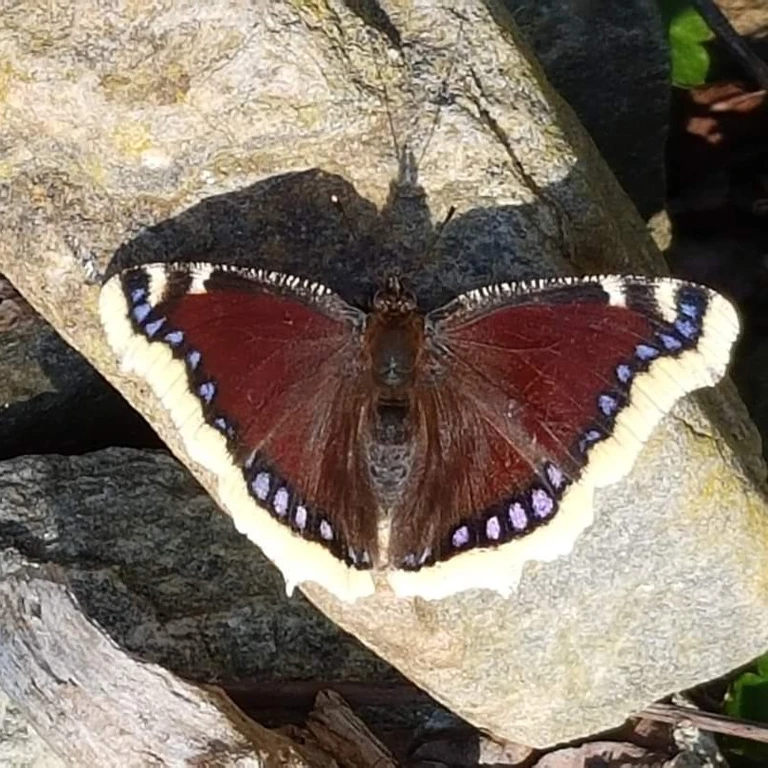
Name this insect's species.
Nymphalis antiopa
